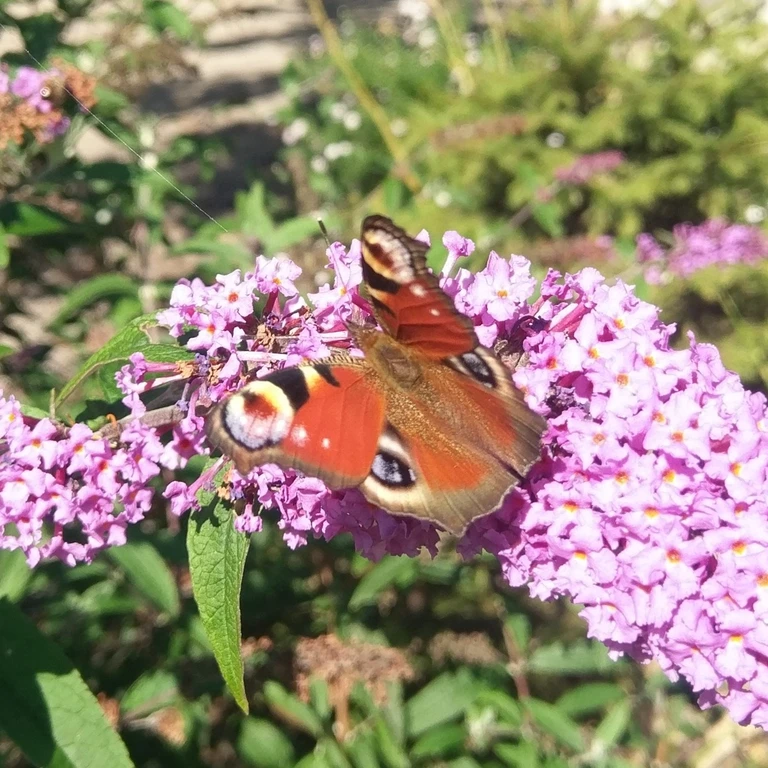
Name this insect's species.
Aglais io
